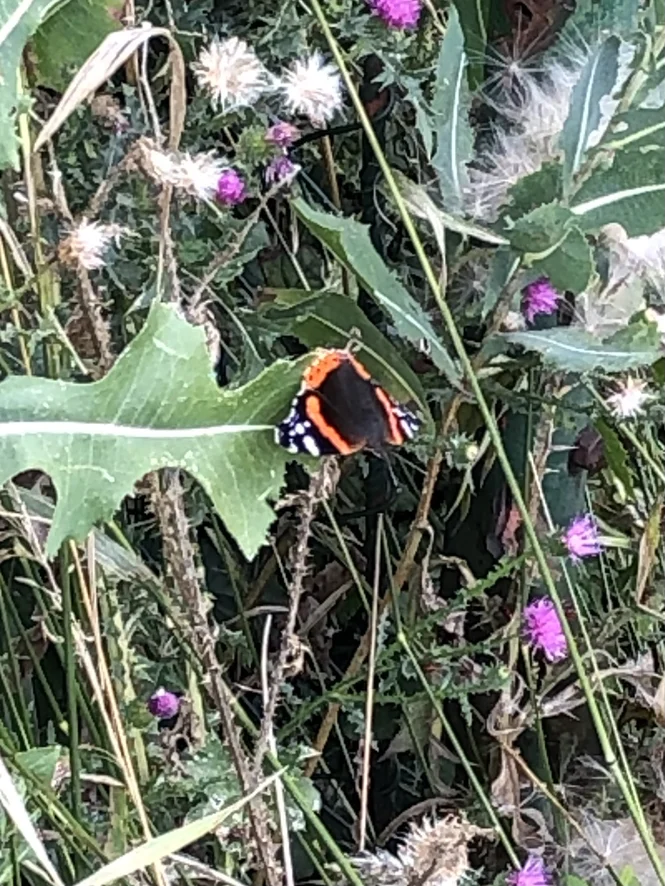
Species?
Vanessa atalanta
